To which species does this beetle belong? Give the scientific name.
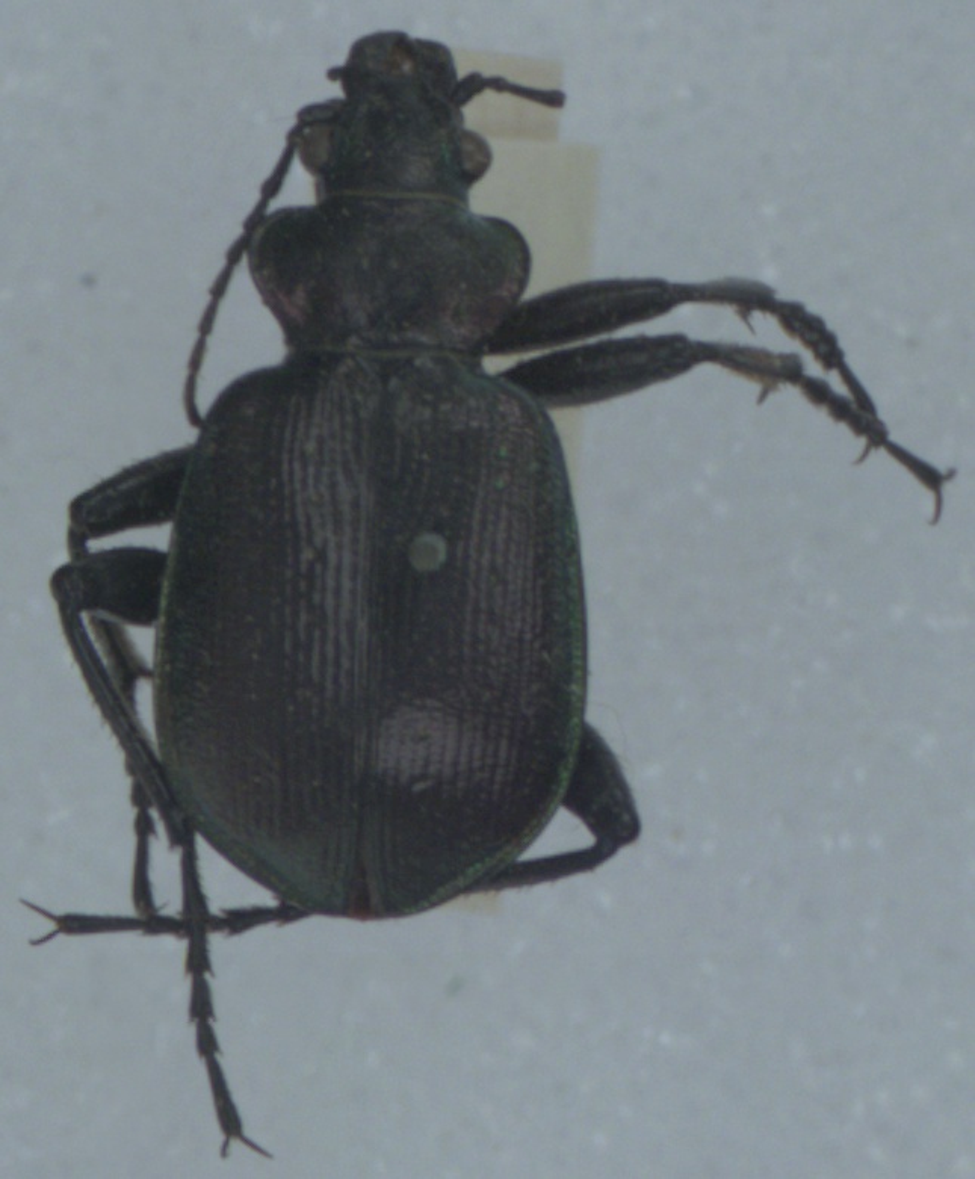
Calosoma inquisitor
